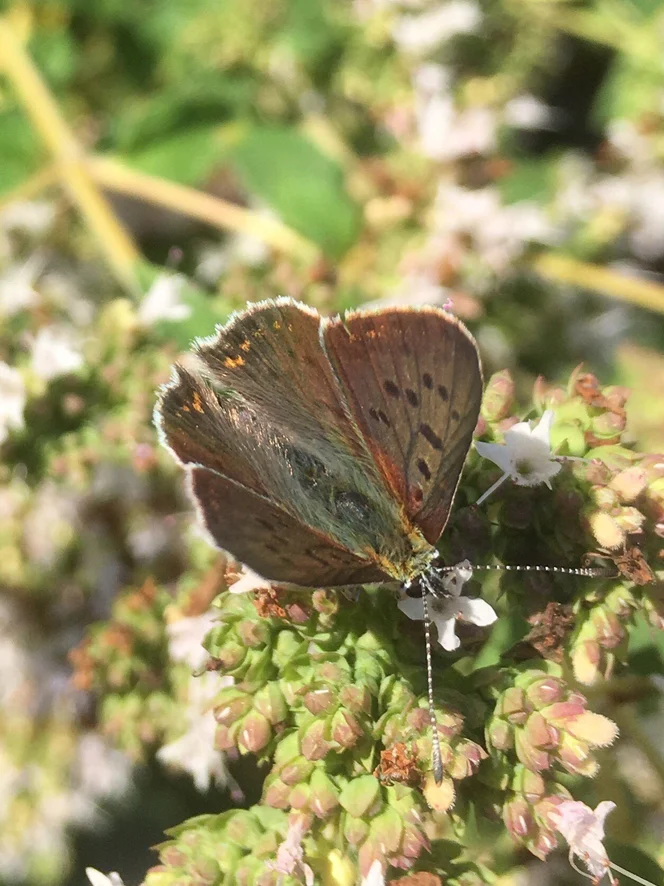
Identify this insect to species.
Lycaena tityrus (also Loweia tityrus)
